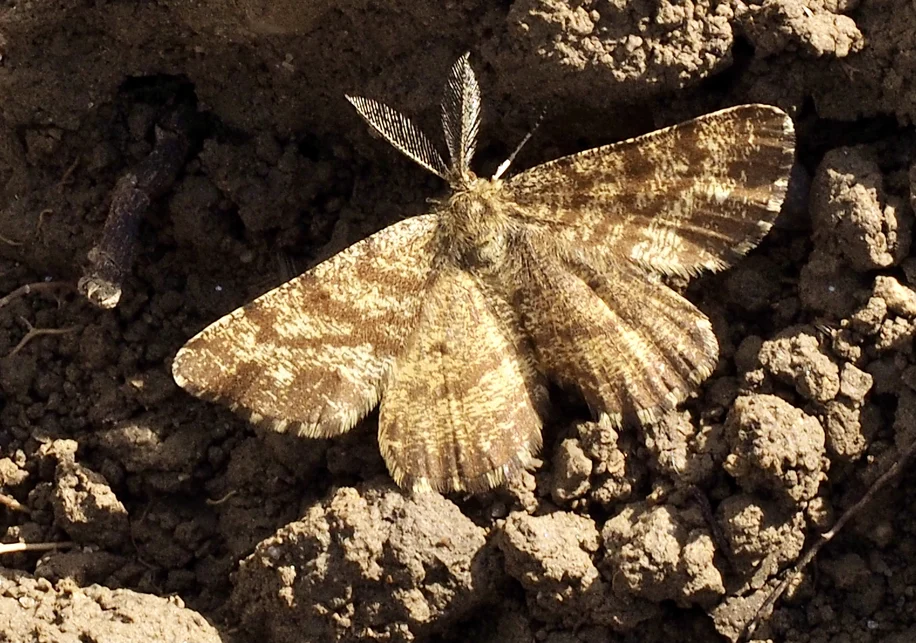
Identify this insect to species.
Ematurga atomaria
